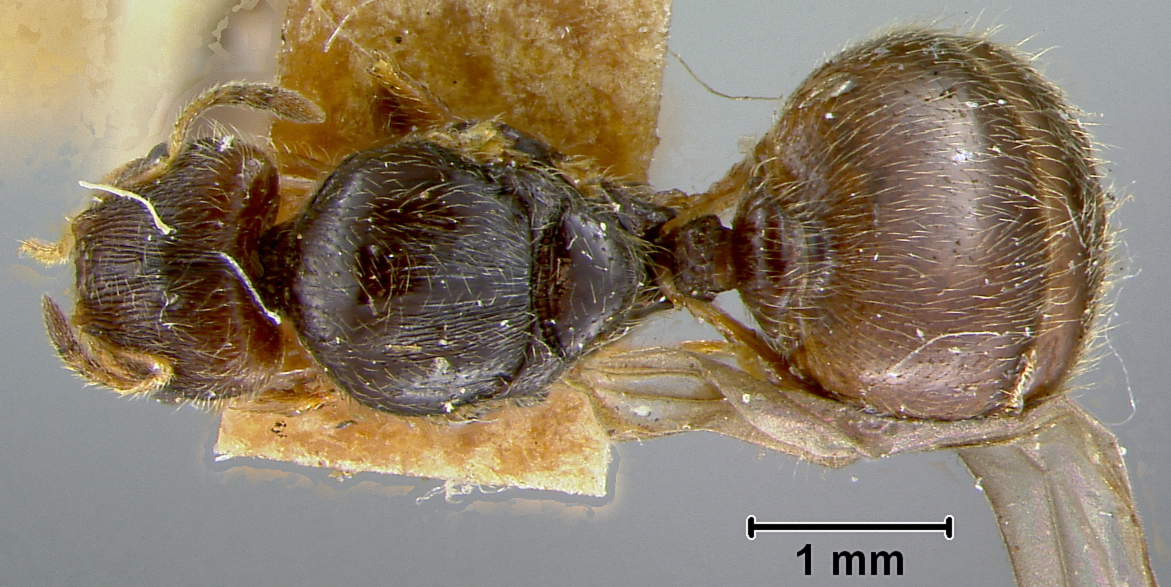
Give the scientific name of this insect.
Pheidole chalca
